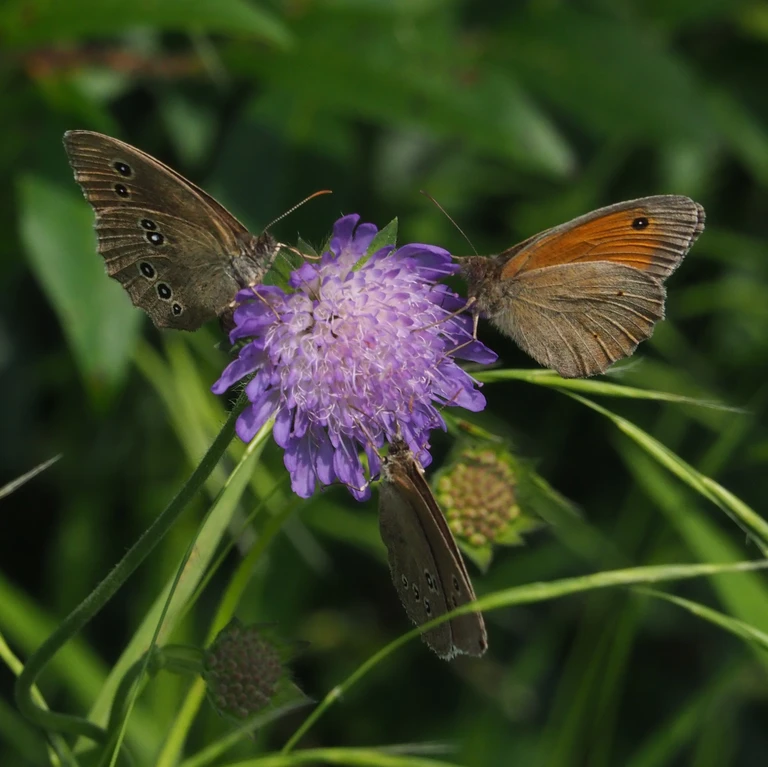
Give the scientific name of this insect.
Aphantopus hyperantus
